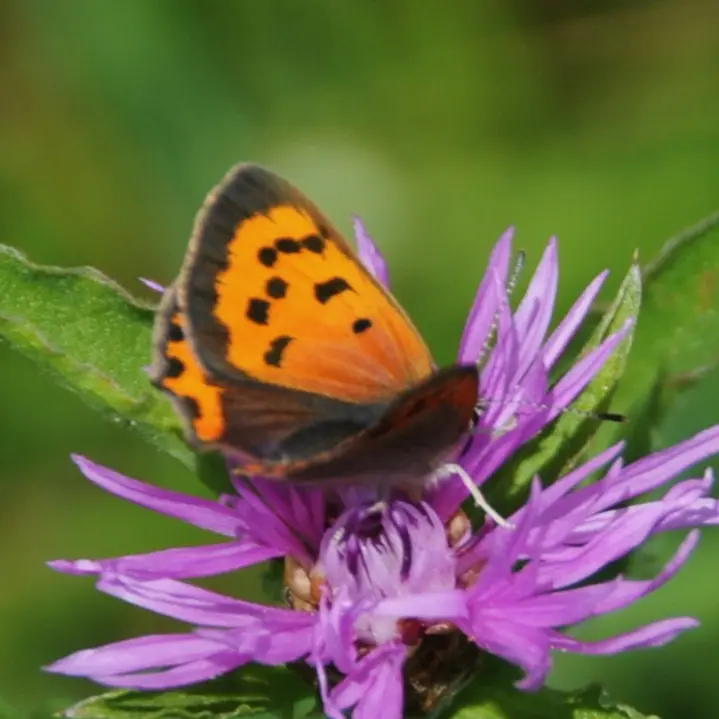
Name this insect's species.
Lycaena phlaeas
